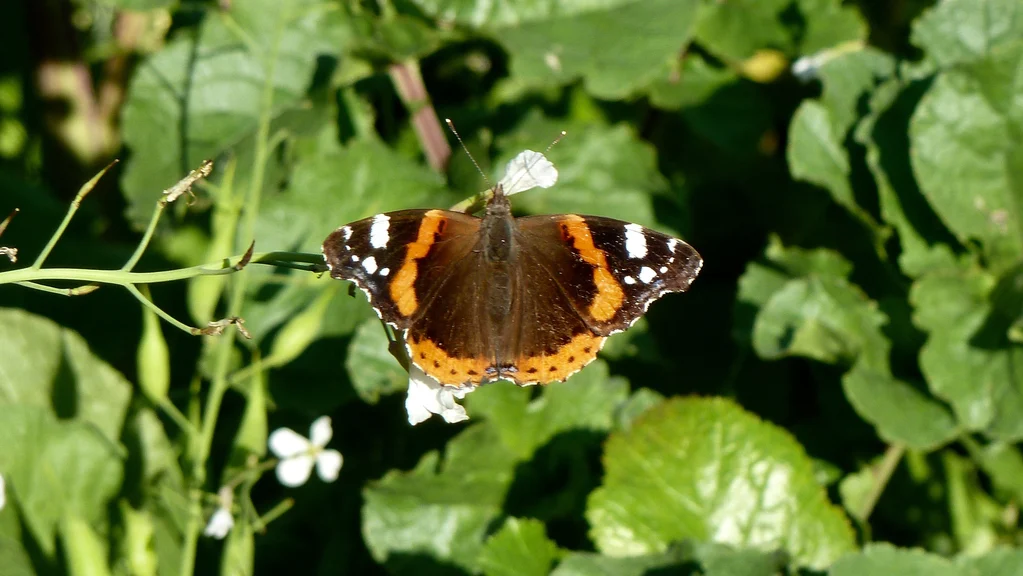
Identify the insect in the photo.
Vanessa atalanta
